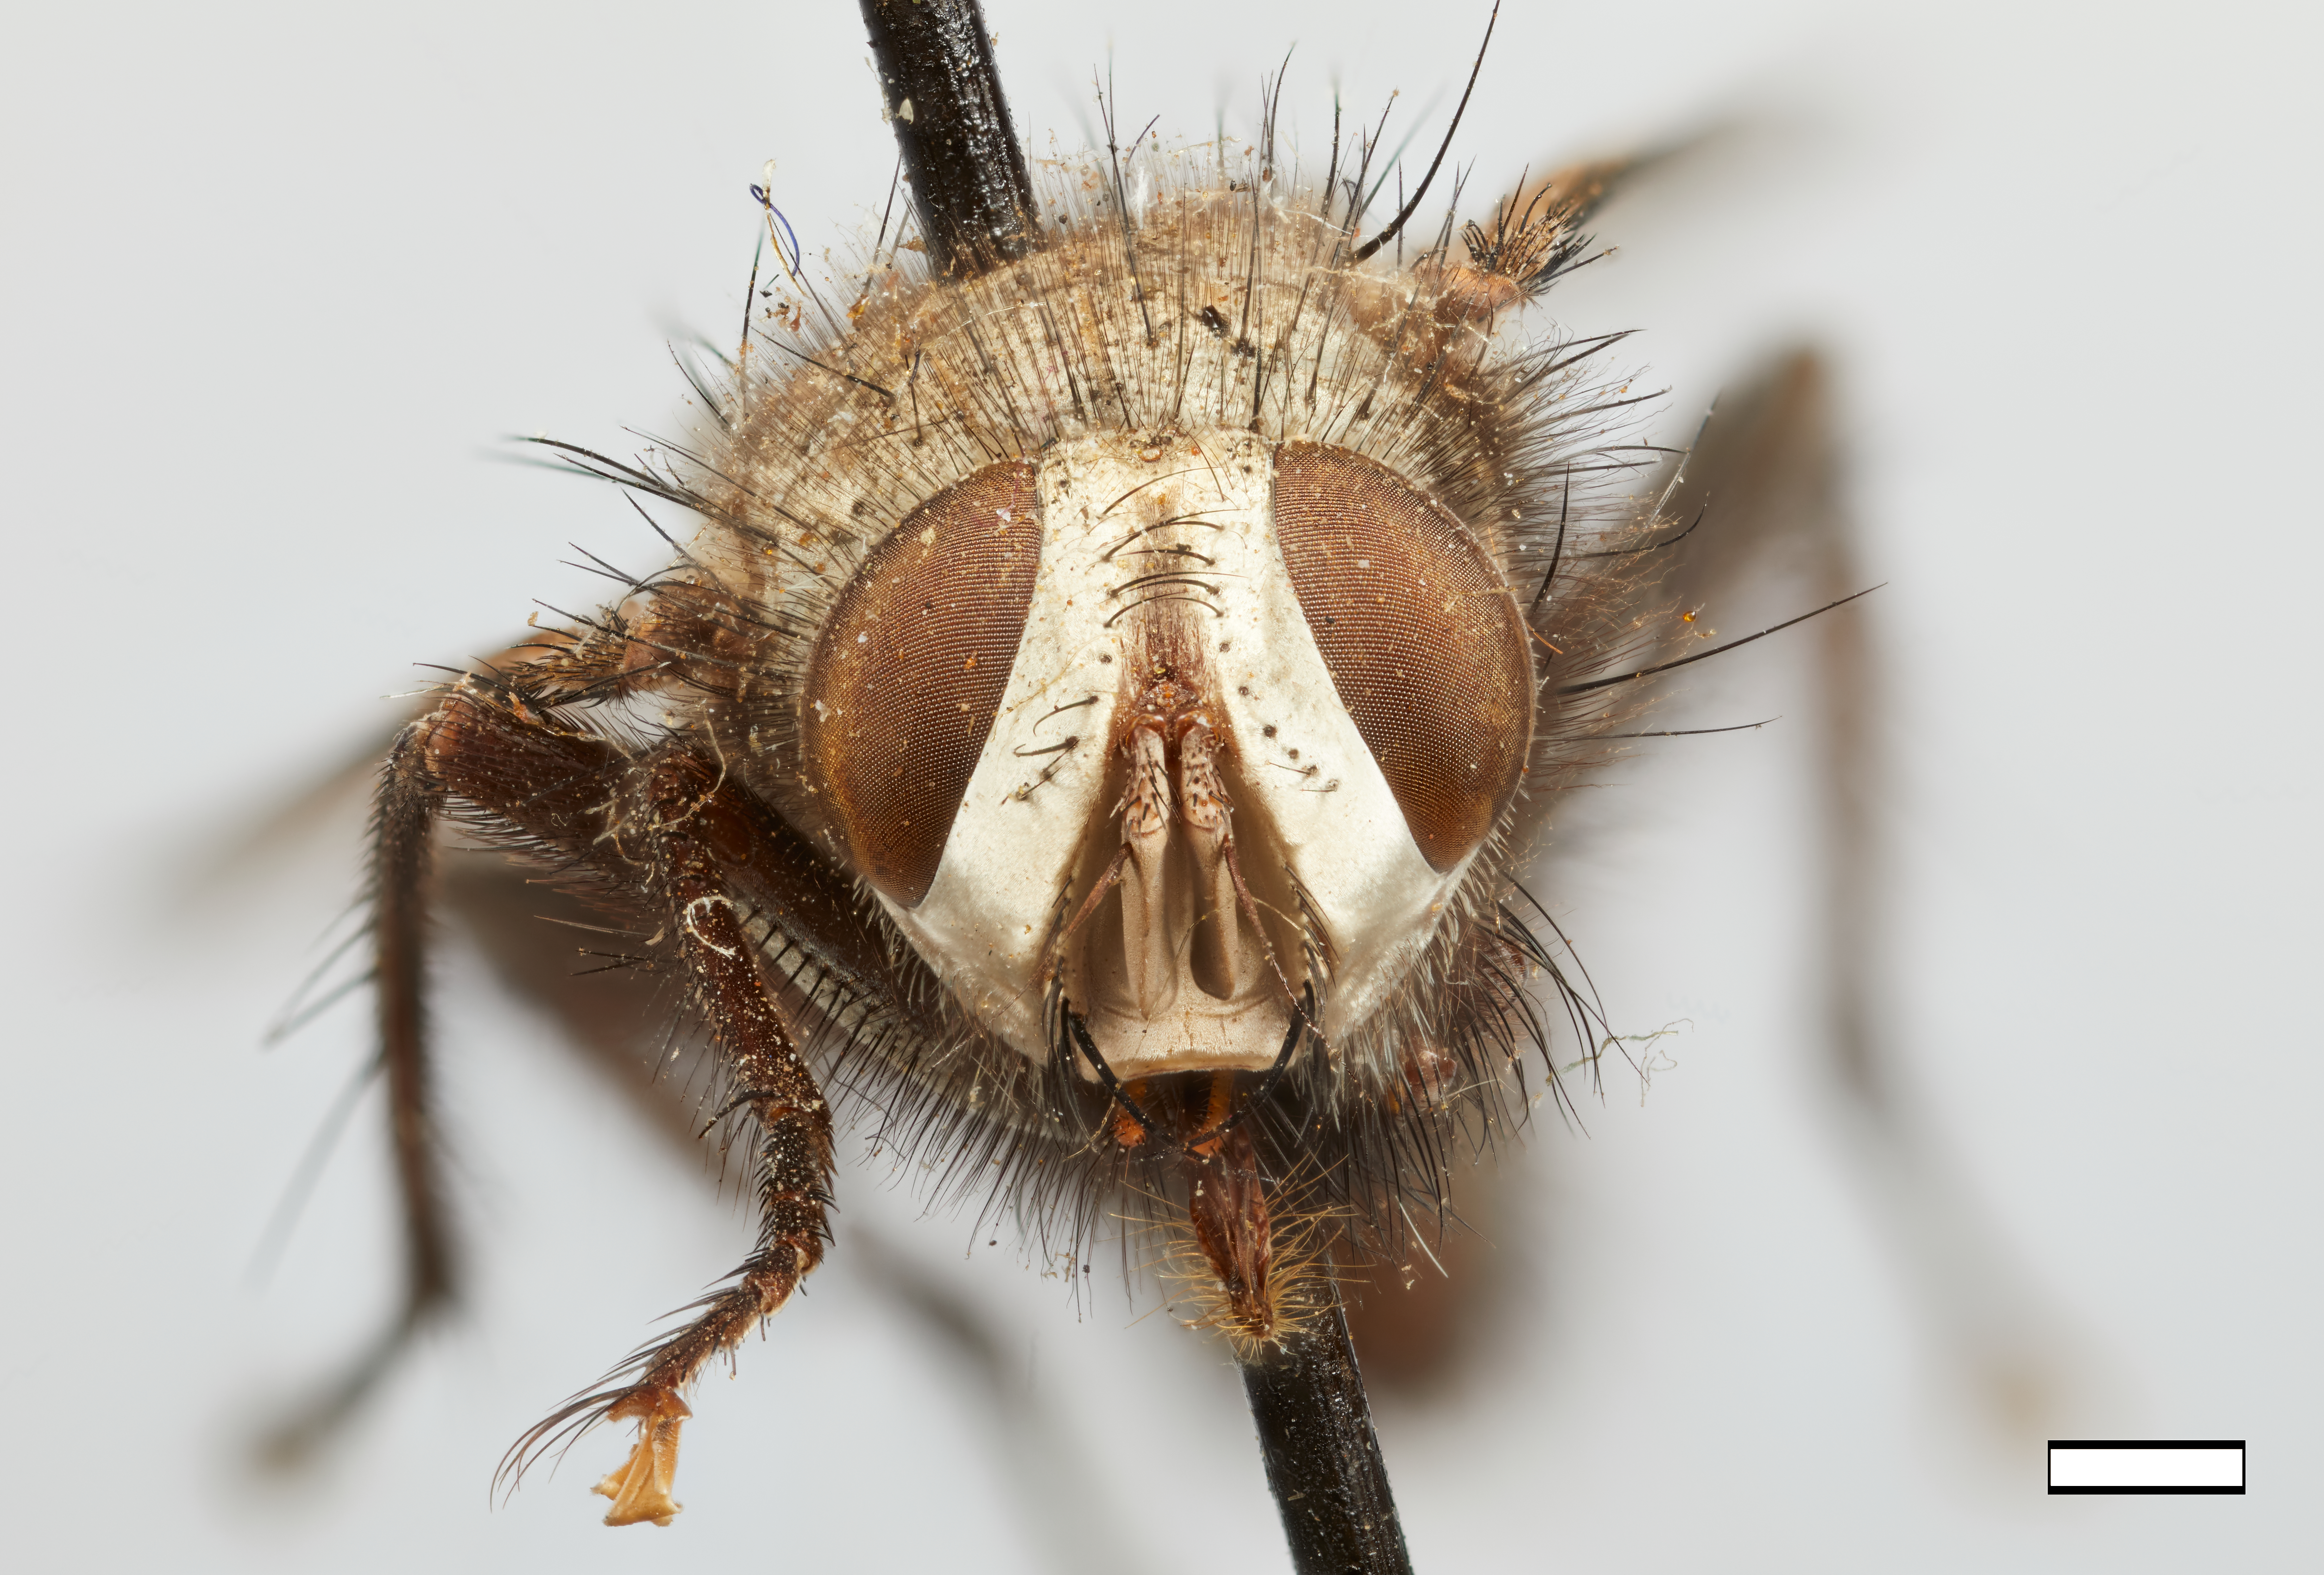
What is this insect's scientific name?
Tachinomyia robusta
